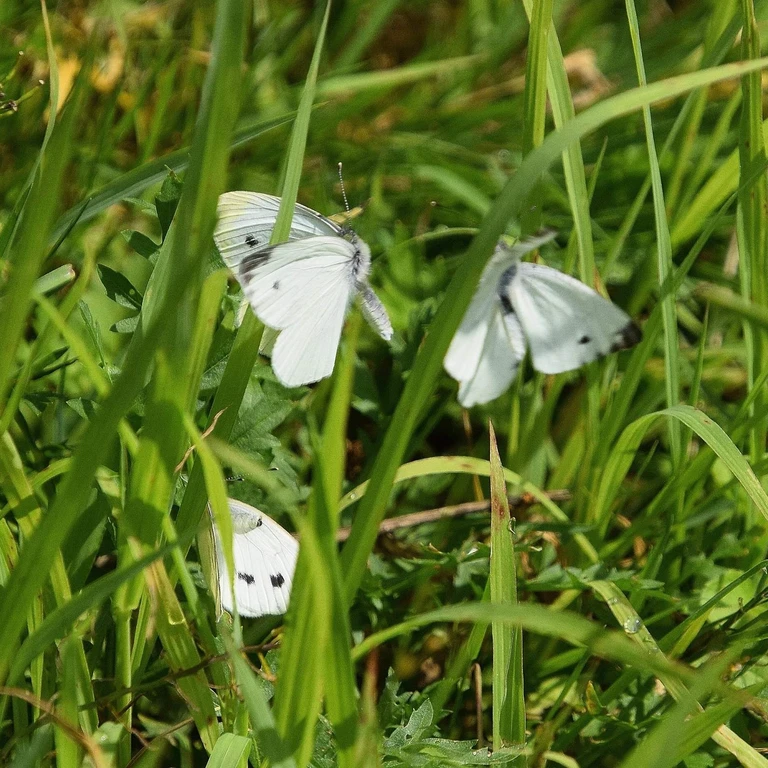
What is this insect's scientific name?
Pieris napi
